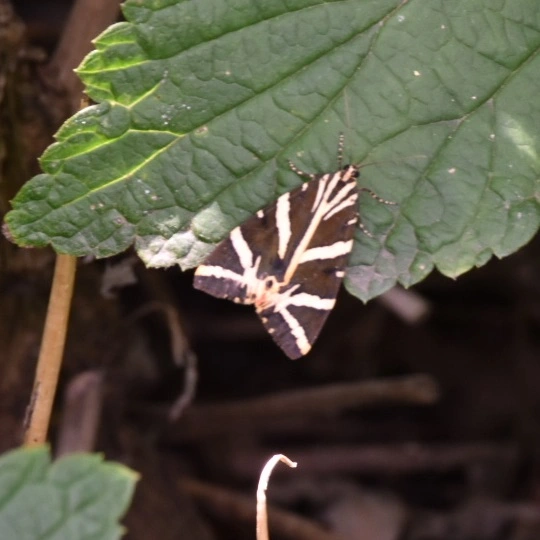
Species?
Euplagia quadripunctaria
